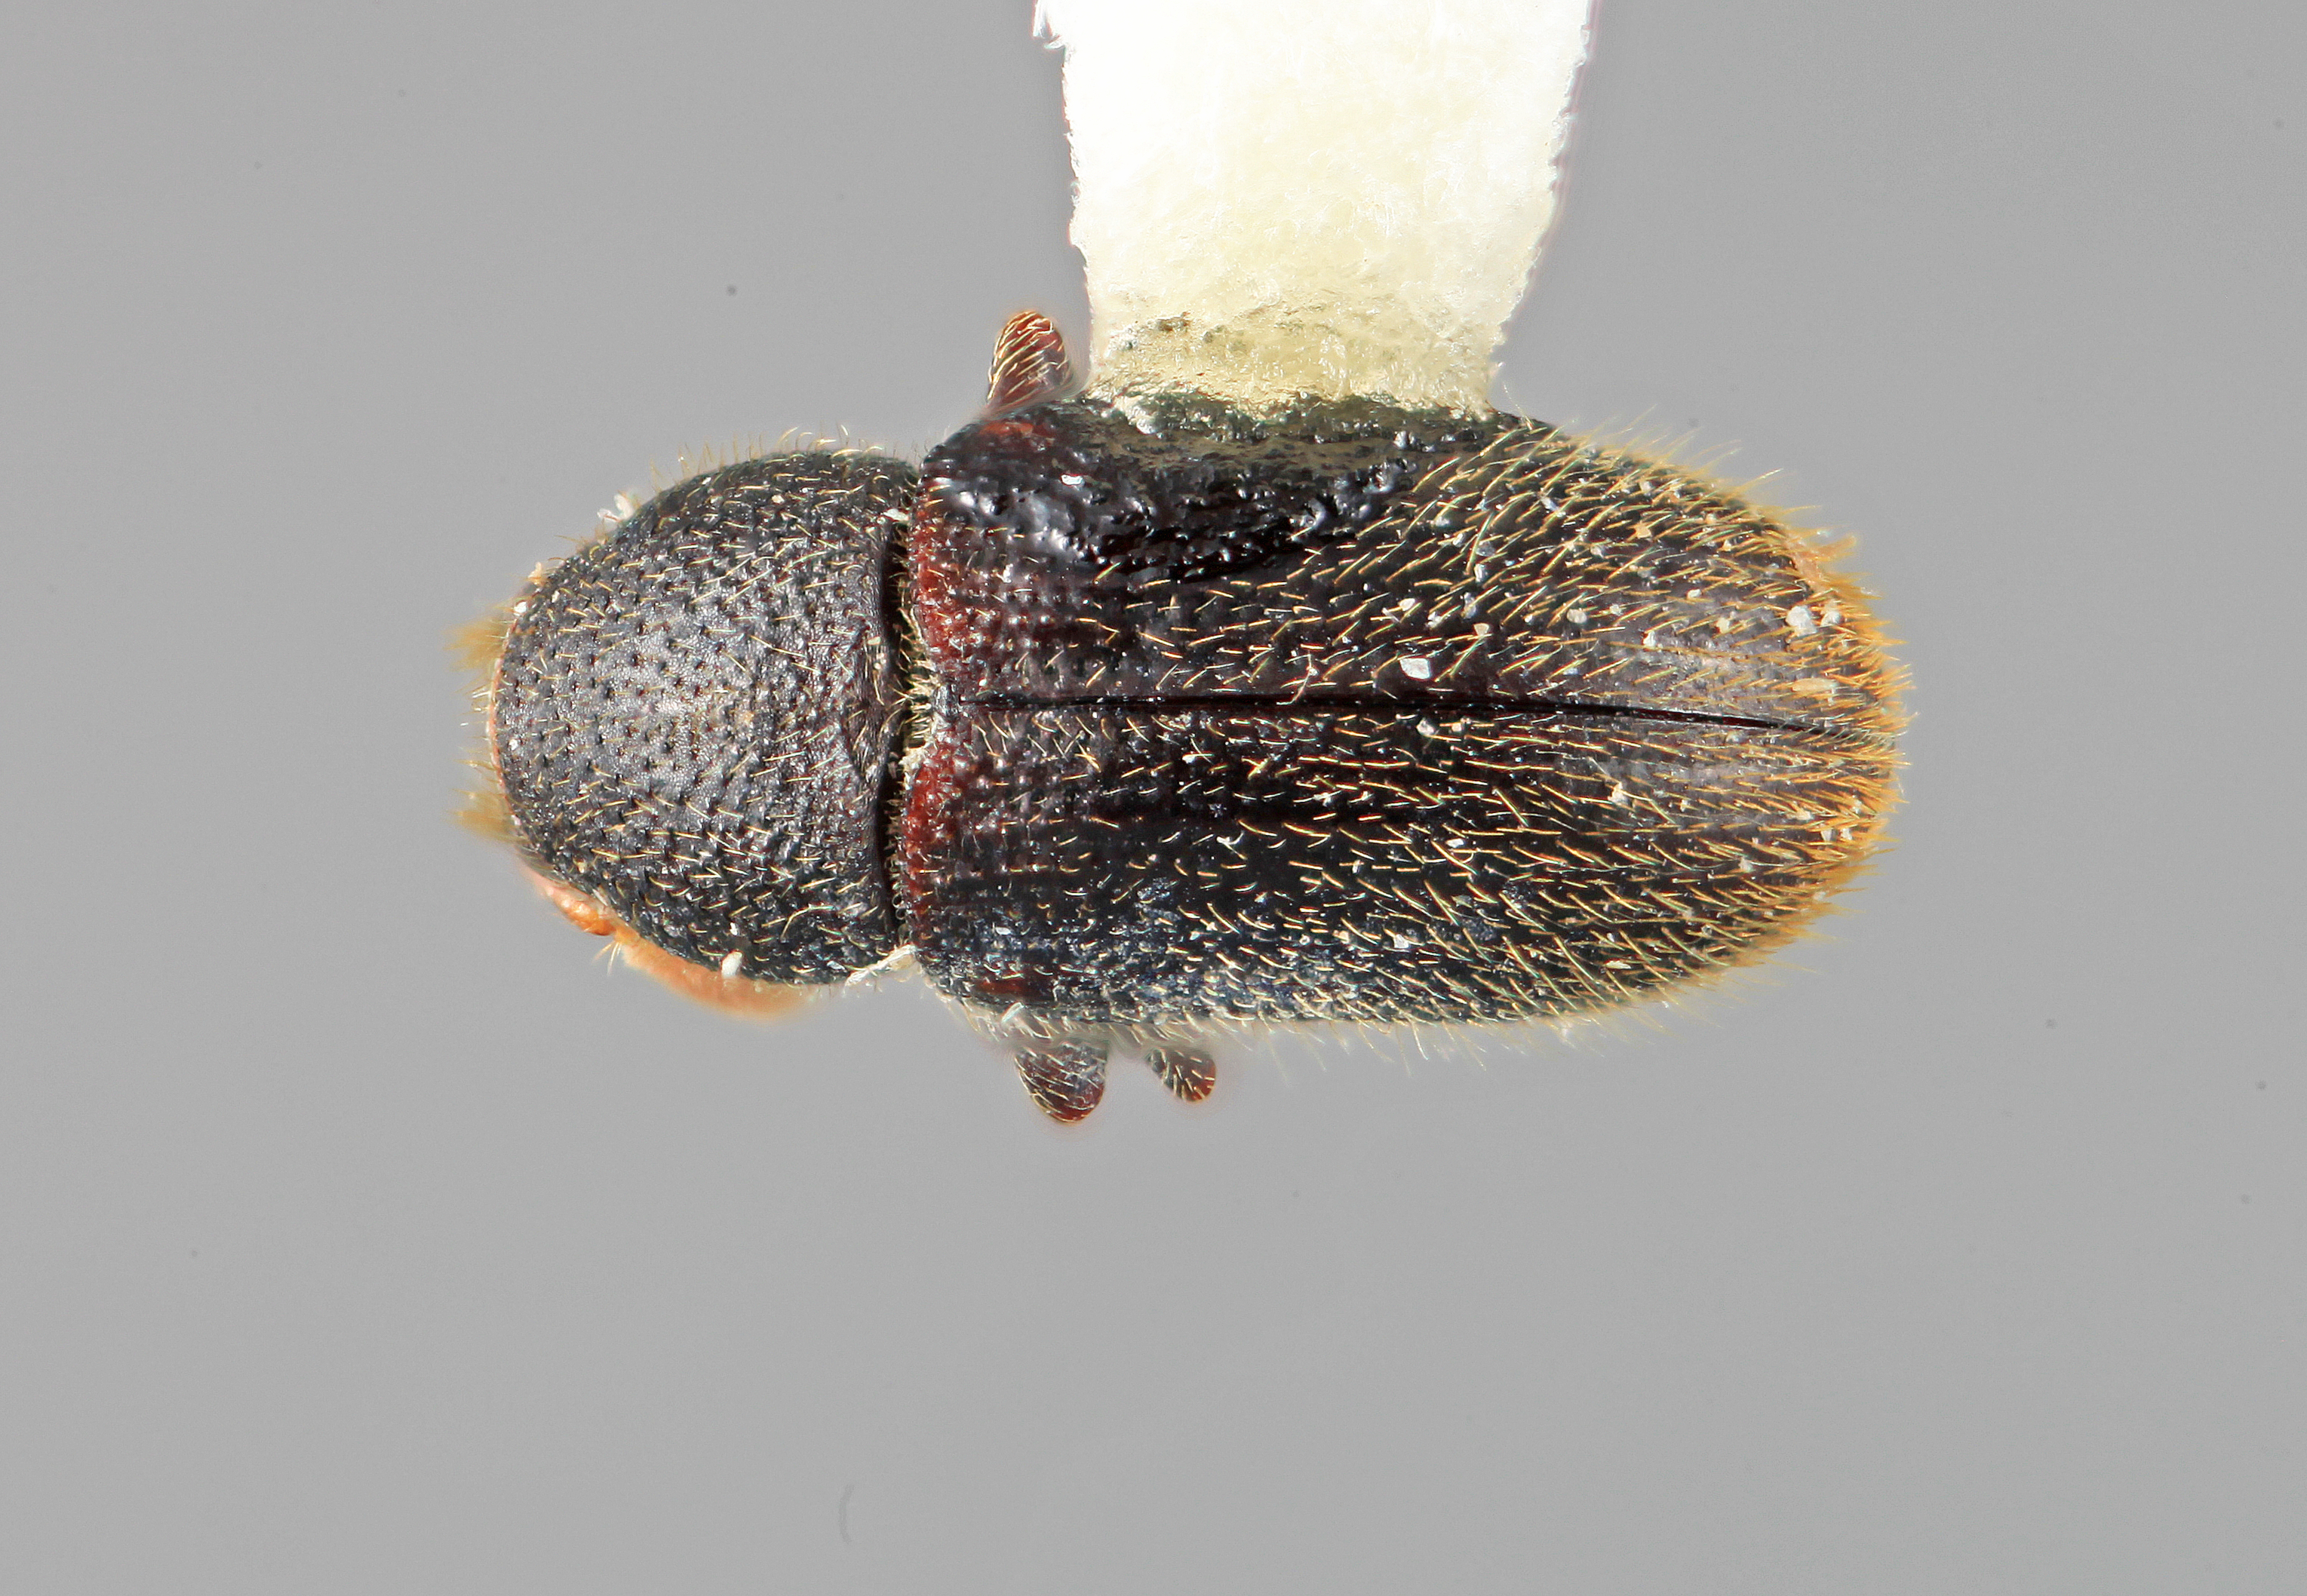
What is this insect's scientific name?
Chramesus simplicis
